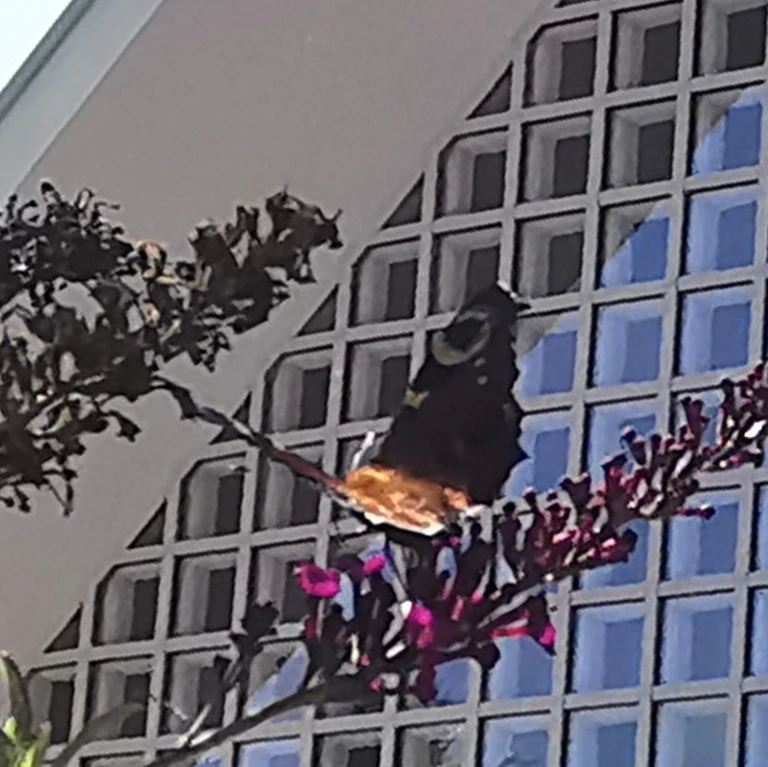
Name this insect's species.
Aglais io
